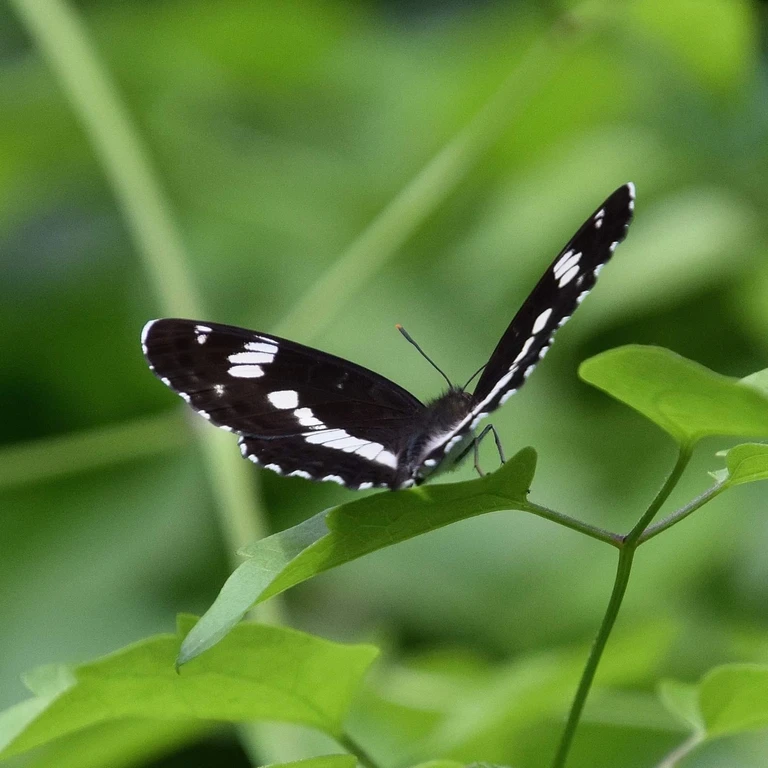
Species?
Limenitis camilla (also Ladoga camilla)
